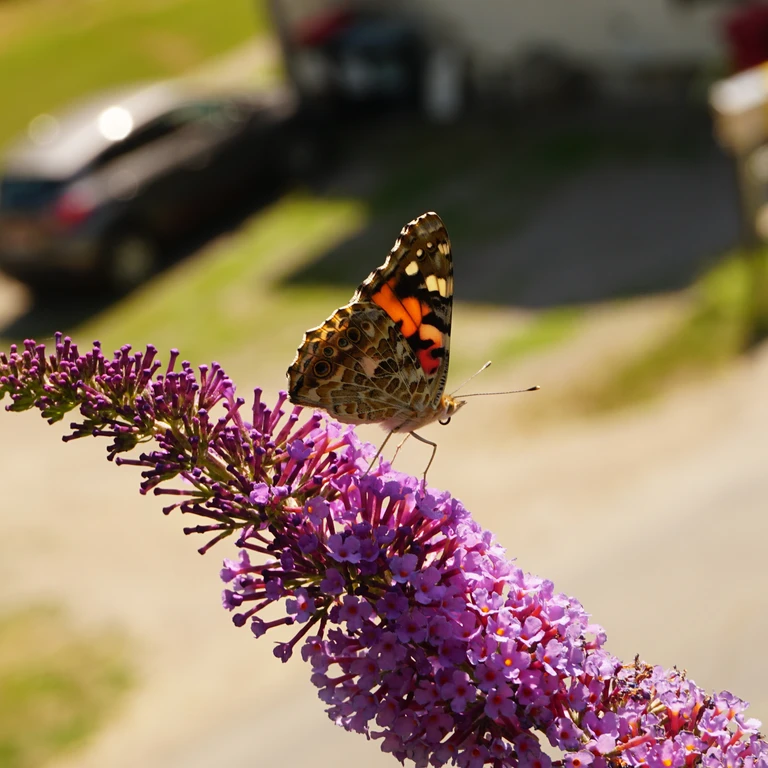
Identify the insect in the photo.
Vanessa cardui
